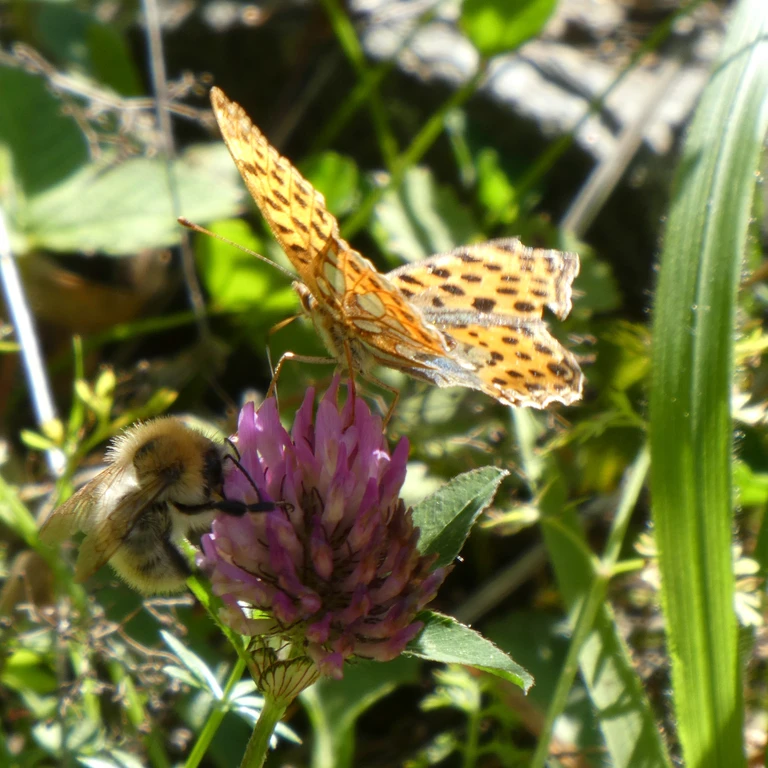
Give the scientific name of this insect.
Issoria lathonia
